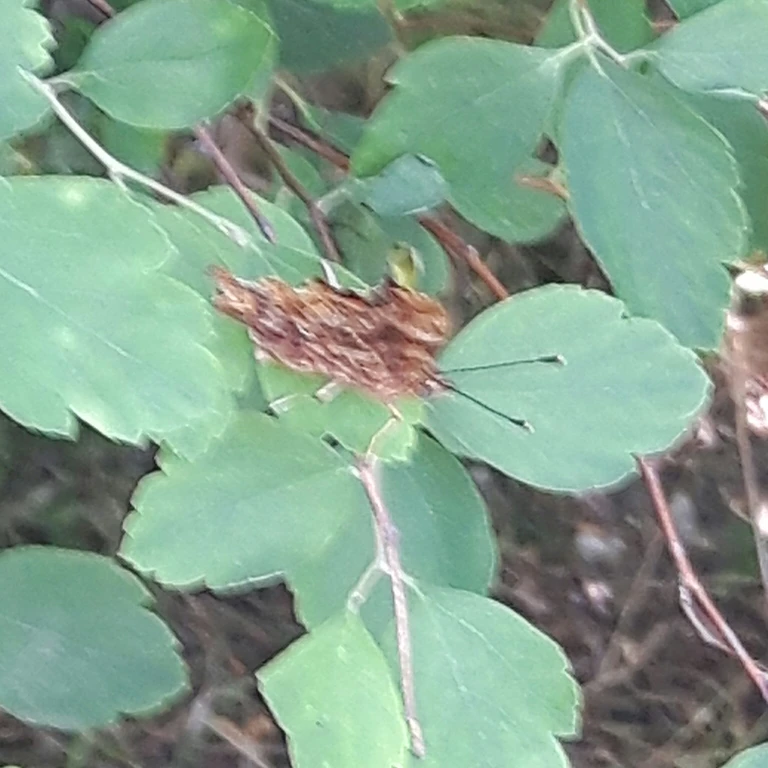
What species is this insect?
Polygonia c-album
